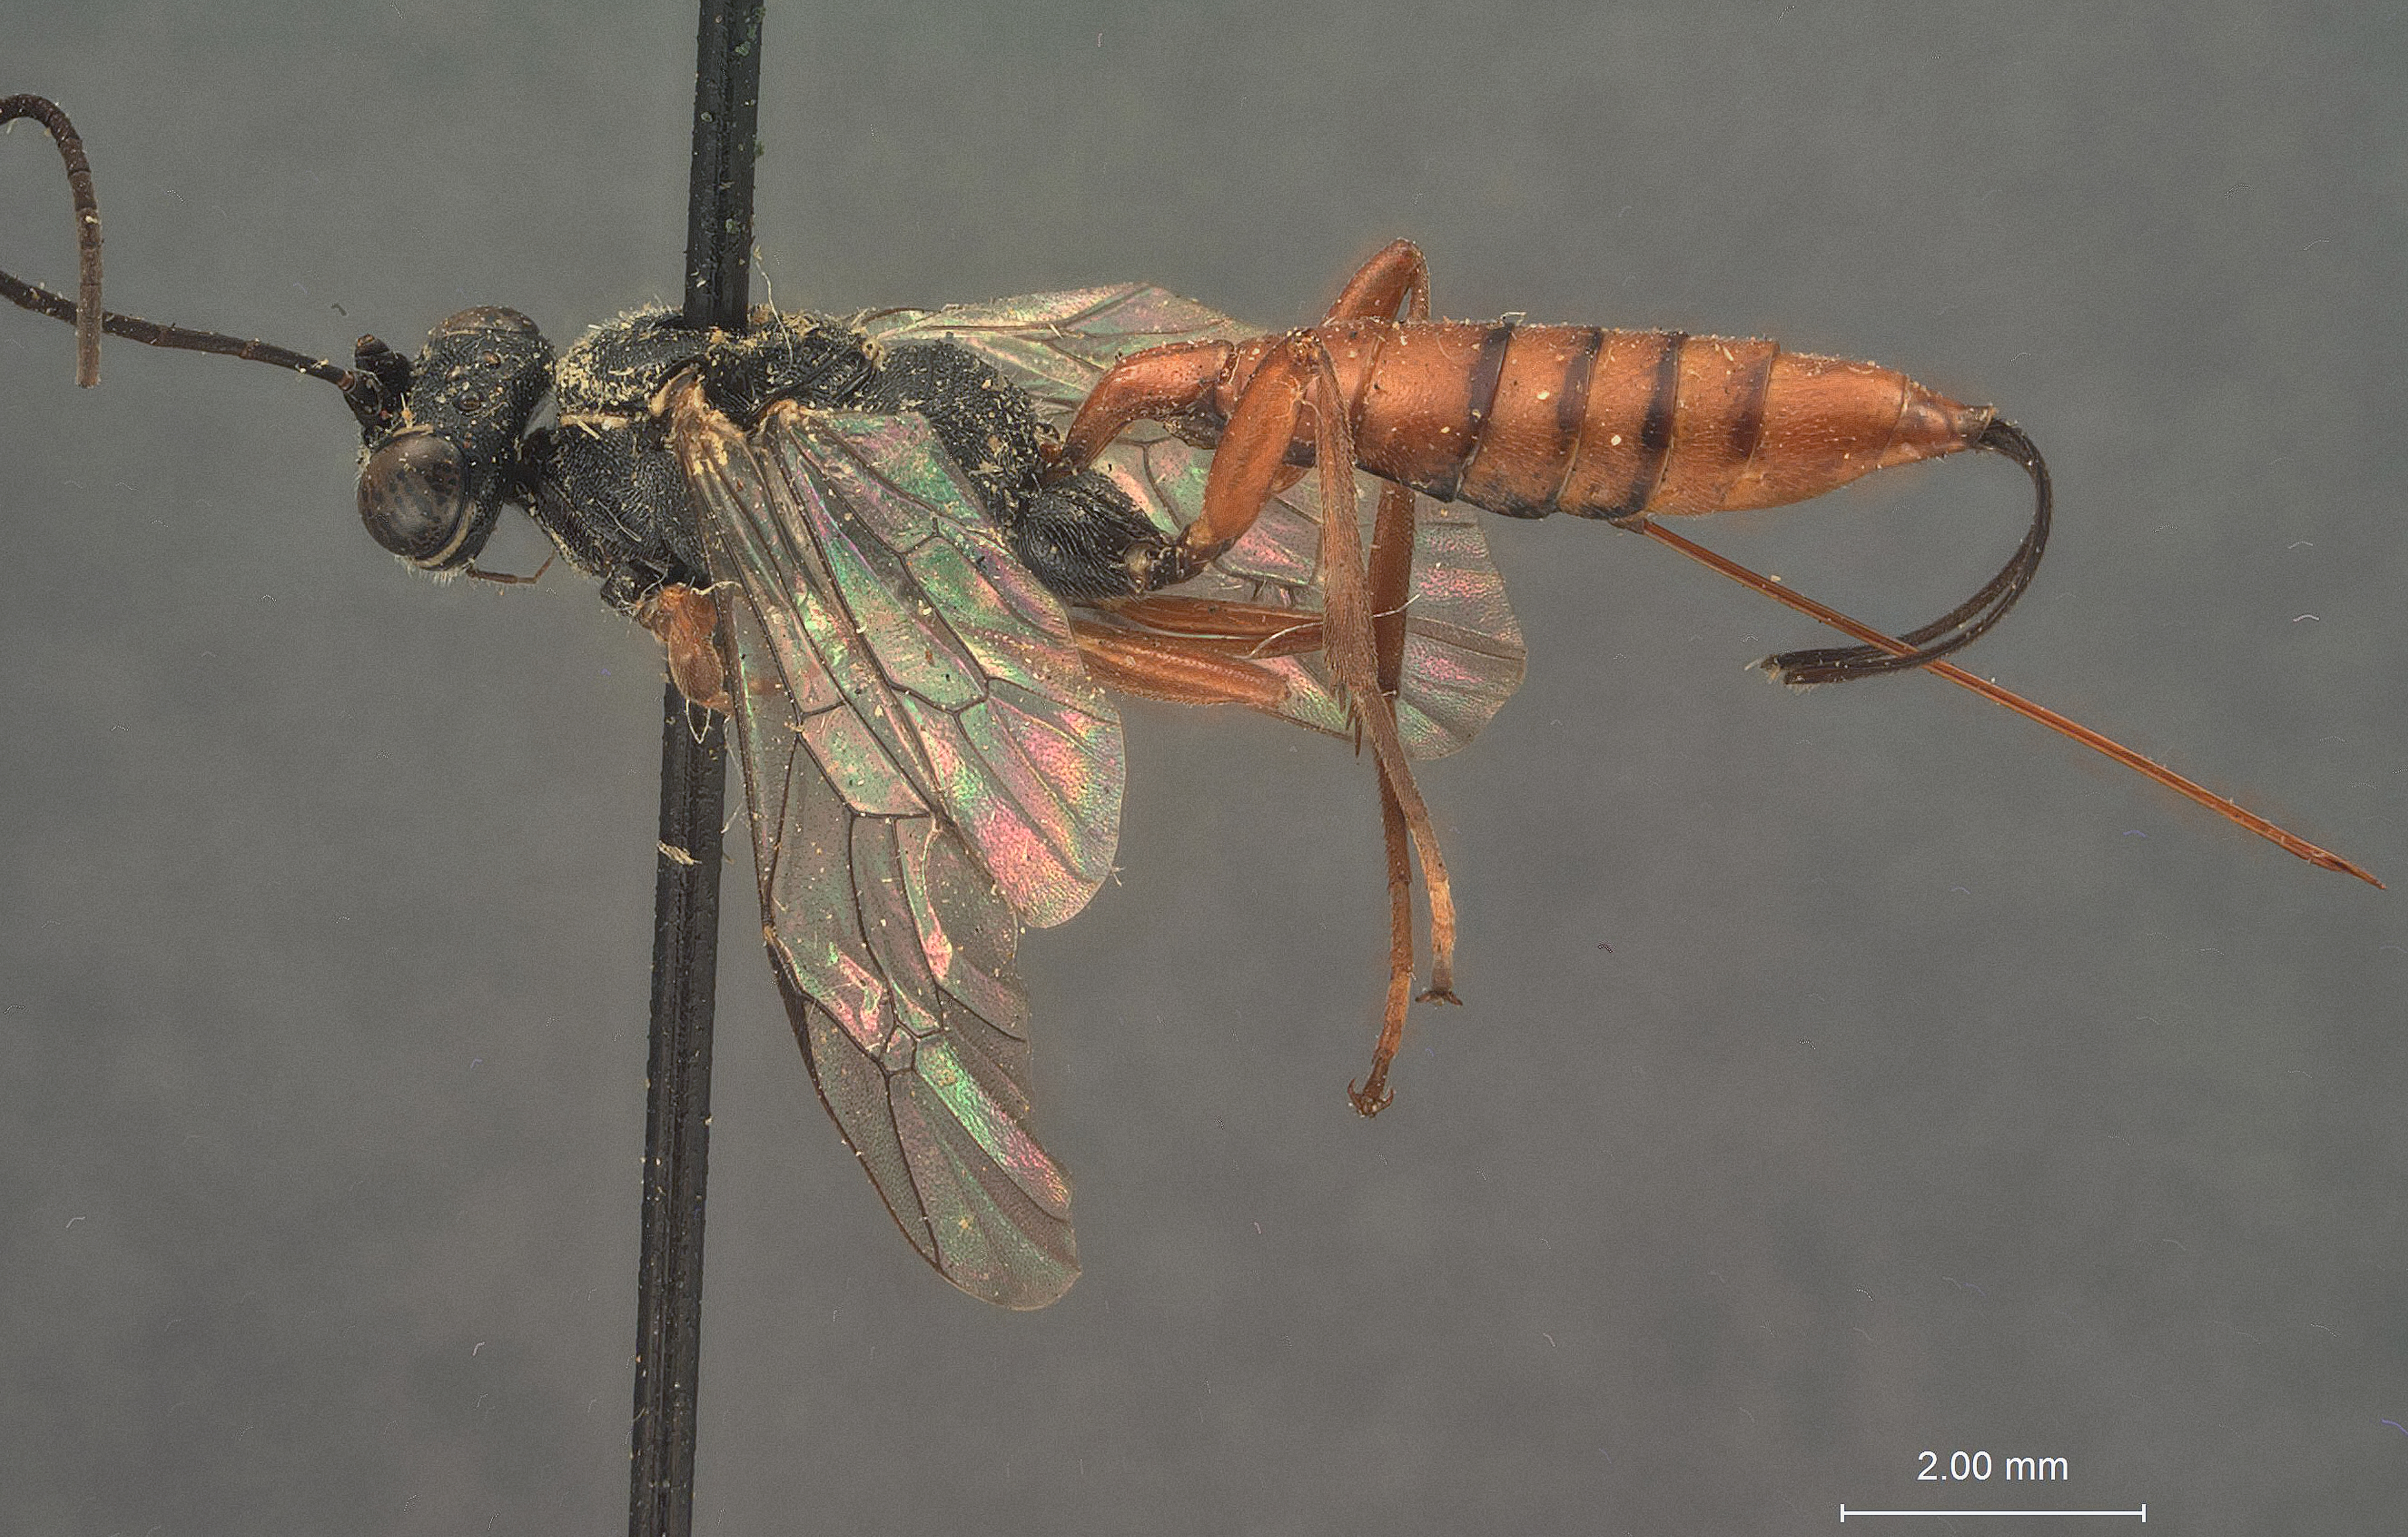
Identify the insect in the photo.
Cryptohelcostizus rufigaster
